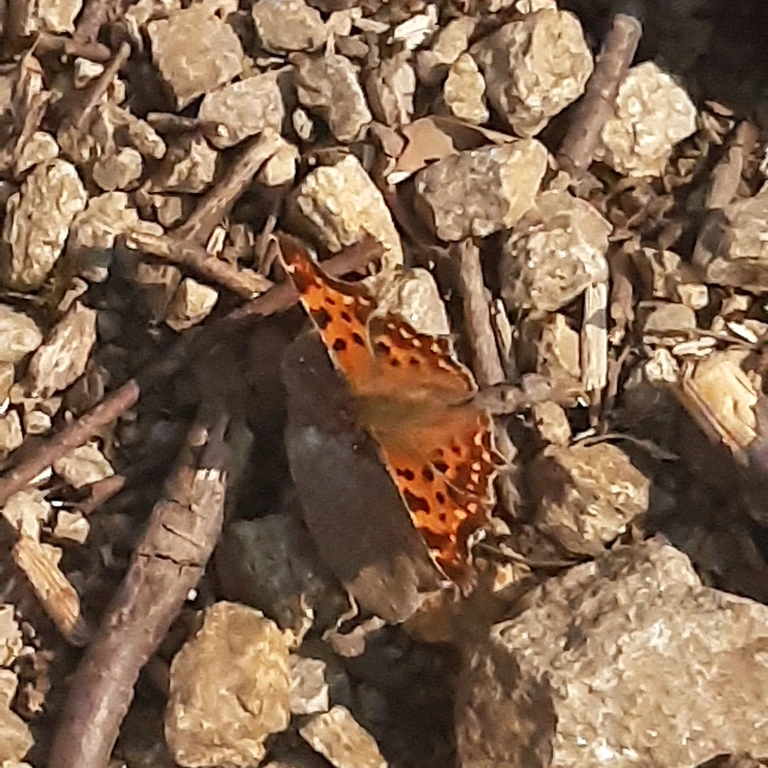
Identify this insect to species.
Polygonia c-album
